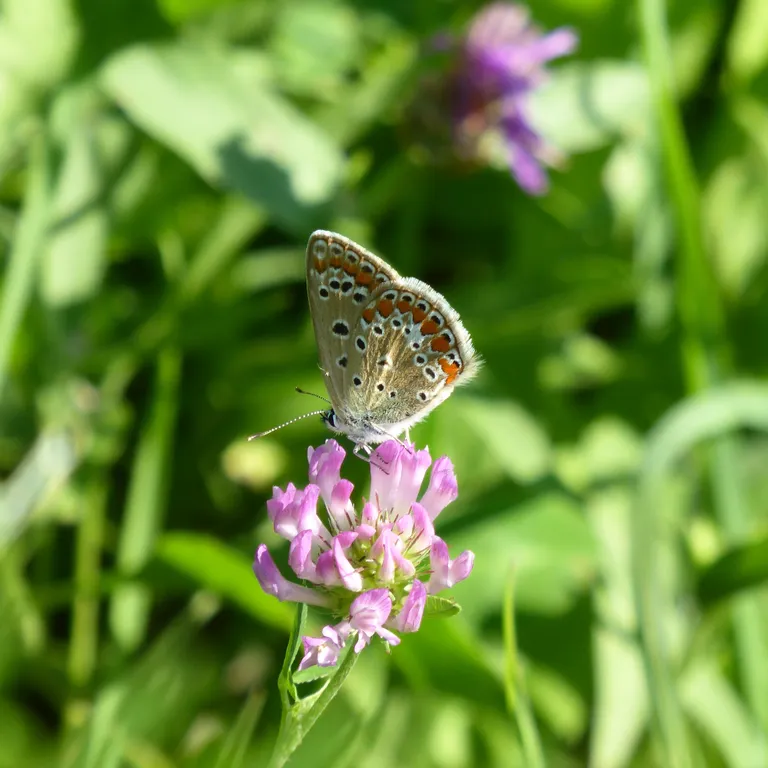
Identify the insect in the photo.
Polyommatus icarus
